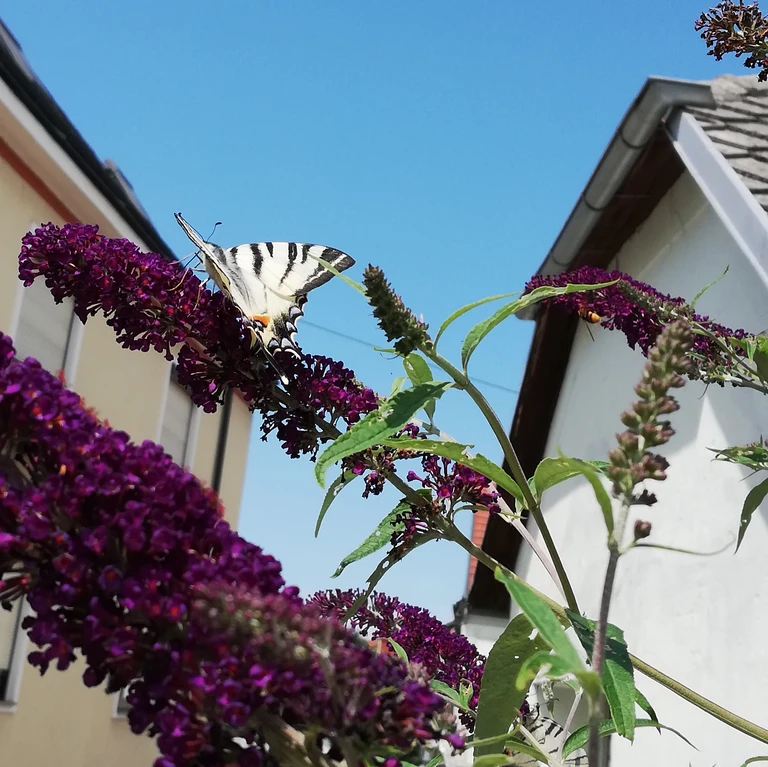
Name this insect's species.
Iphiclides podalirius
